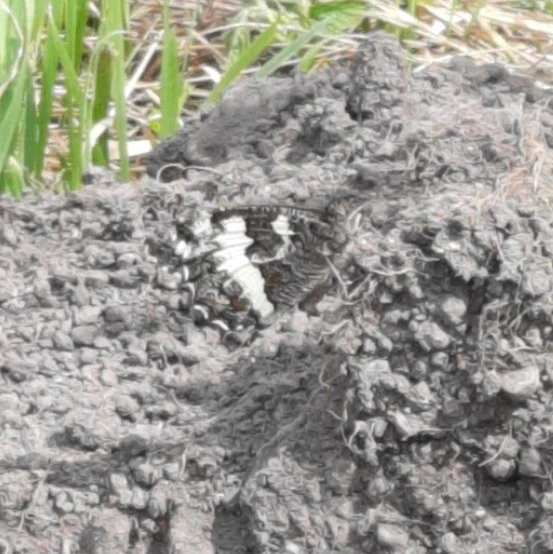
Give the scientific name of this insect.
Brintesia circe
